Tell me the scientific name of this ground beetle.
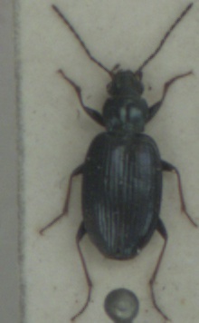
Bembidion tibiale
